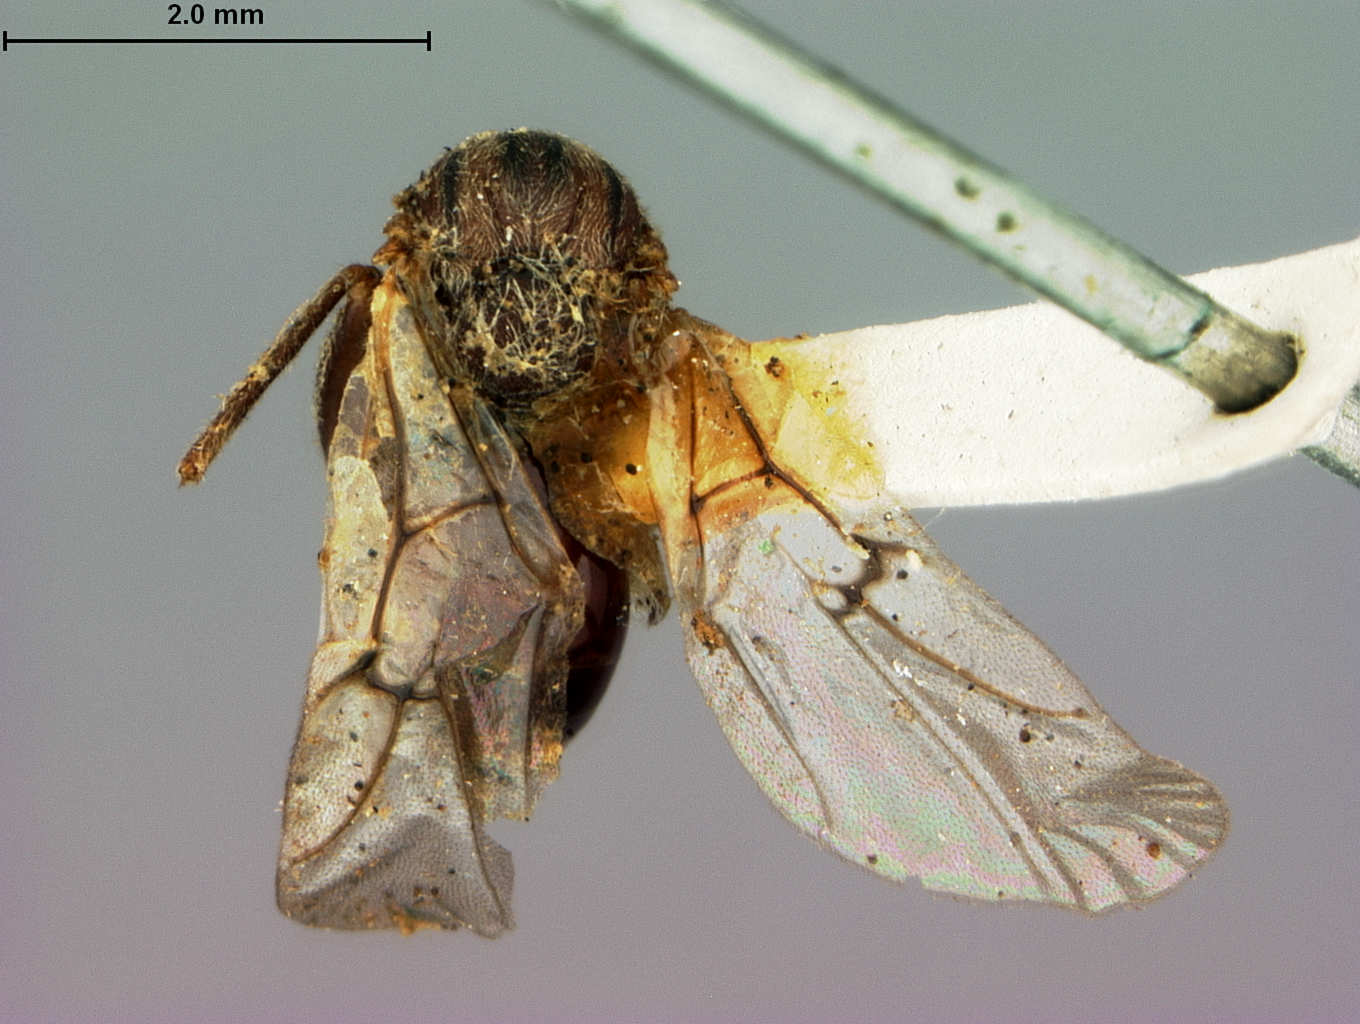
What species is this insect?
Cynips quercus
